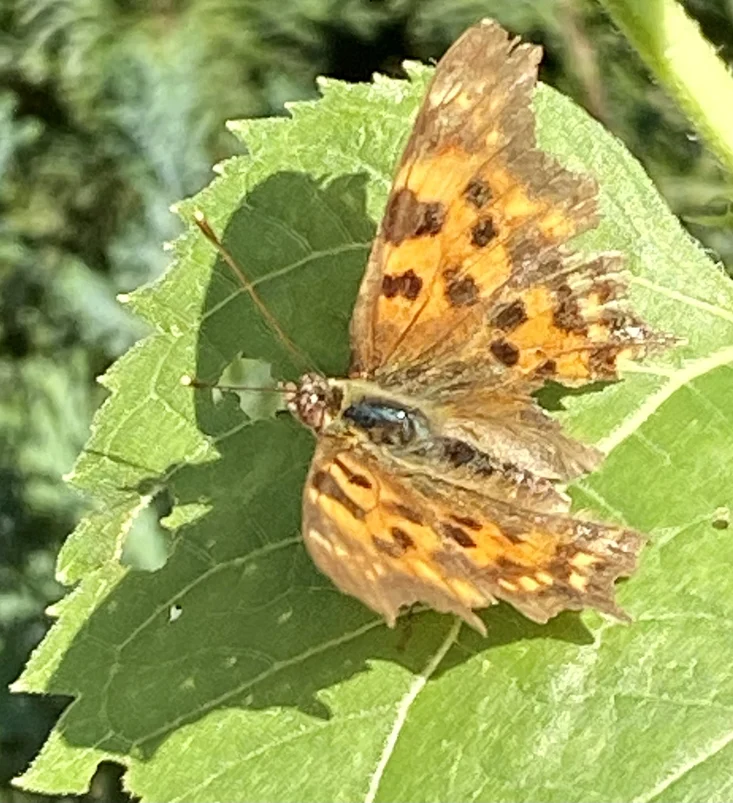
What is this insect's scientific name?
Polygonia c-album
